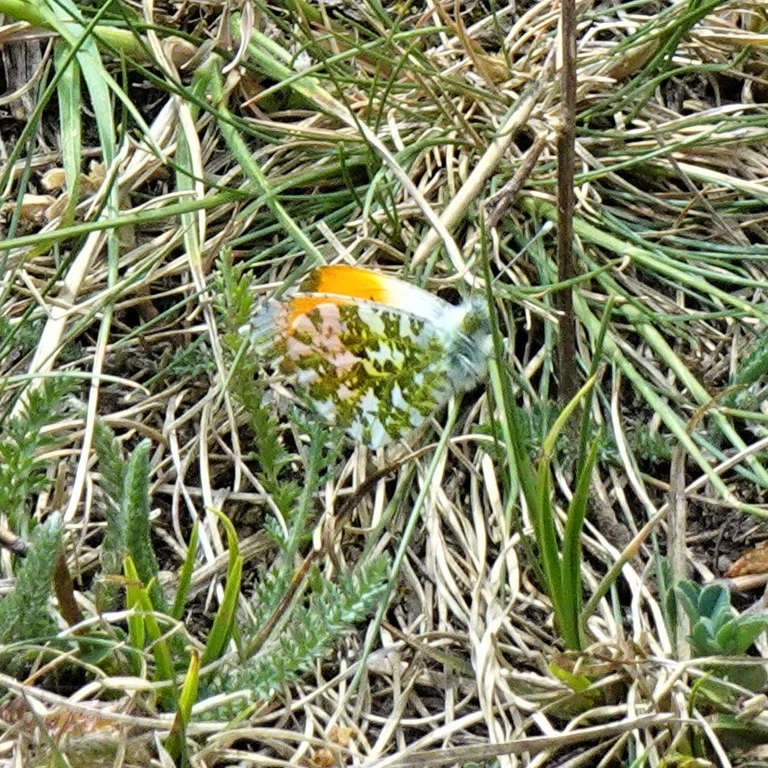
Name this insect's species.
Anthocharis cardamines
